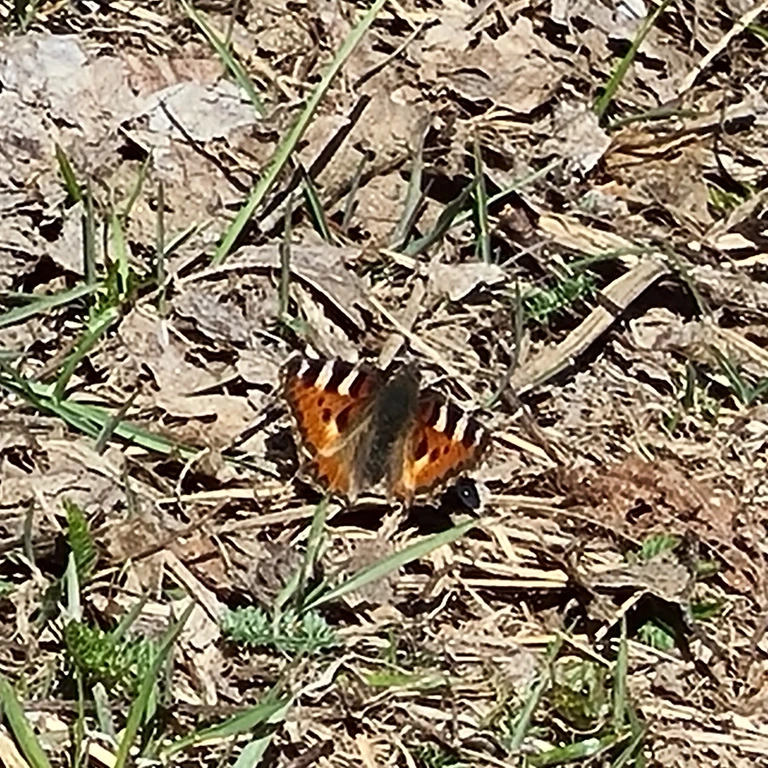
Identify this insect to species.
Aglais urticae
